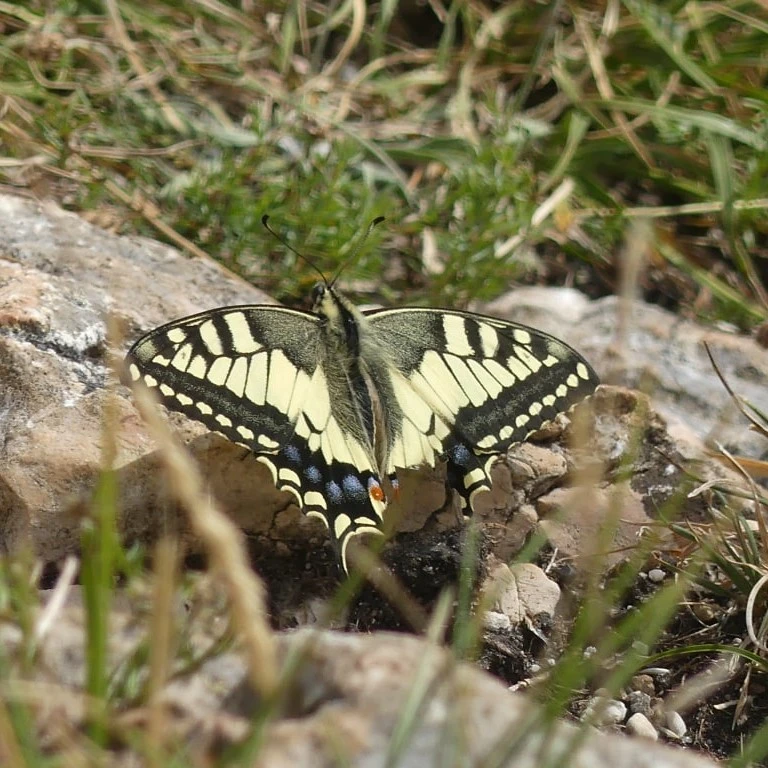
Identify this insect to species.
Papilio machaon
